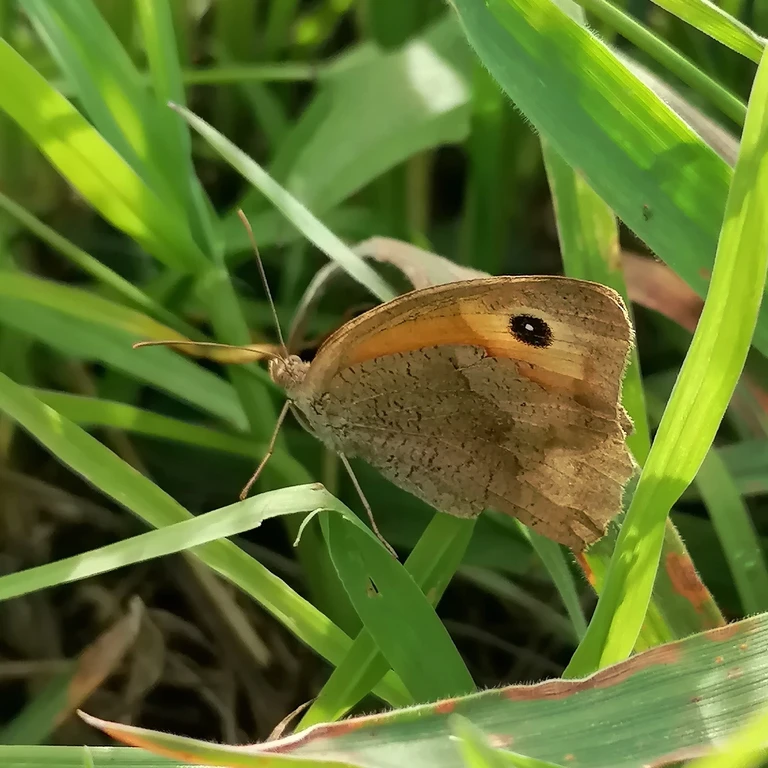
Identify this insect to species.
Maniola jurtina
